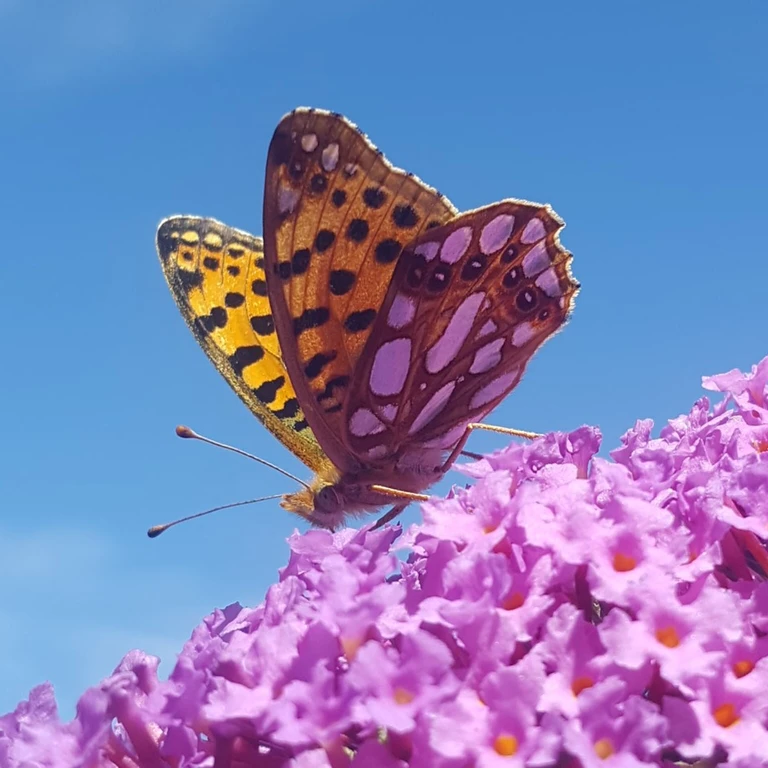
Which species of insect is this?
Issoria lathonia
